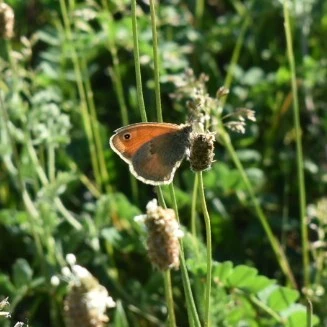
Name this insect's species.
Coenonympha pamphilus
